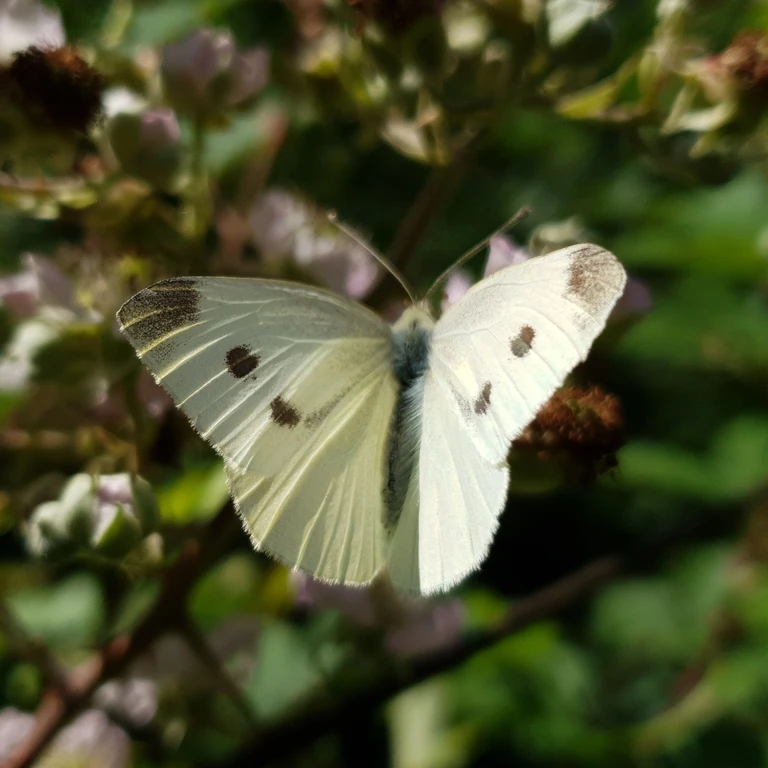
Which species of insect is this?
Pieris rapae
